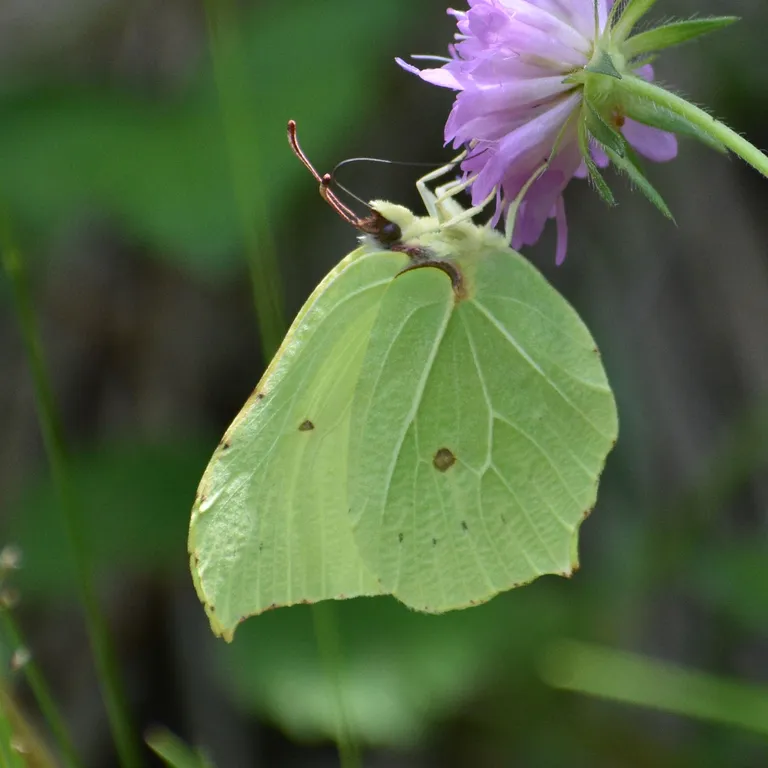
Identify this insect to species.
Gonepteryx rhamni
